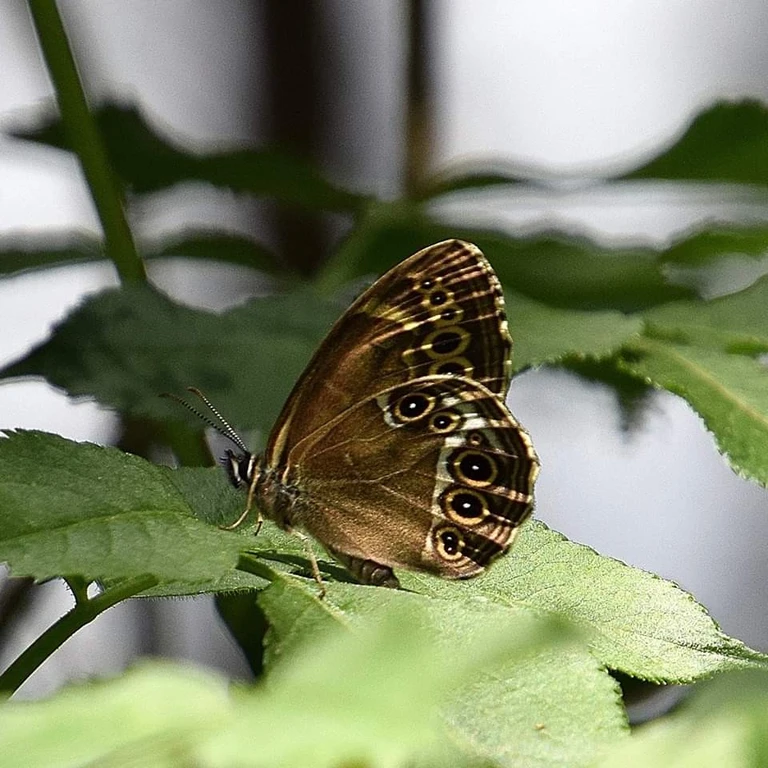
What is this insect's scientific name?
Lopinga achine (also Pararge achine)
